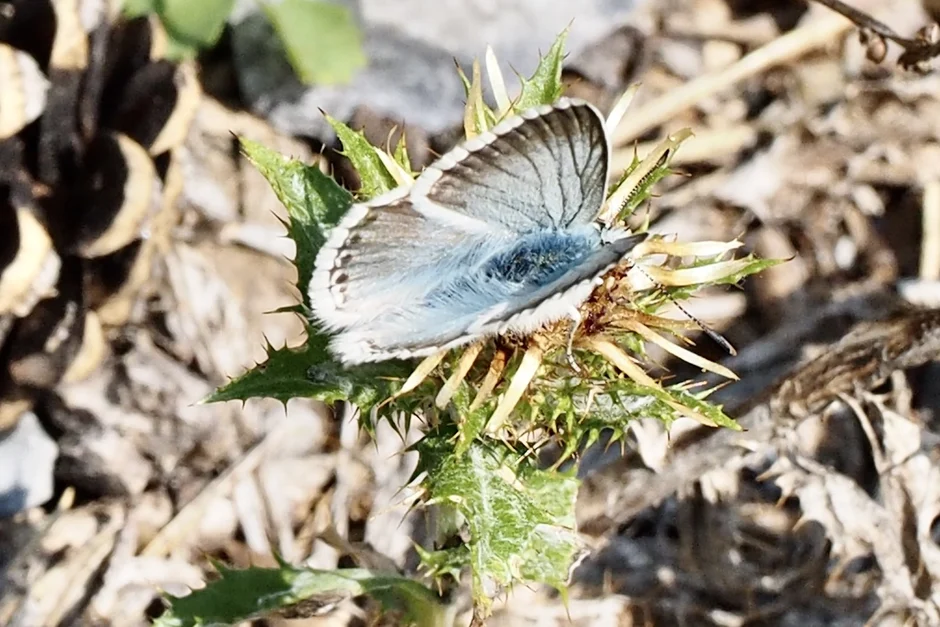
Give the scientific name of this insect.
Lysandra coridon
